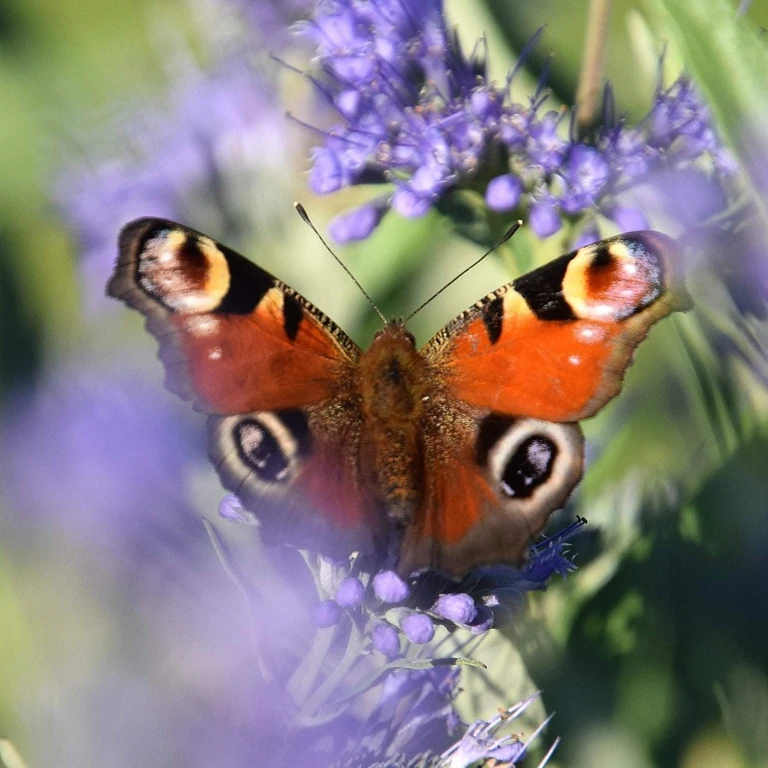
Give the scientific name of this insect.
Aglais io
